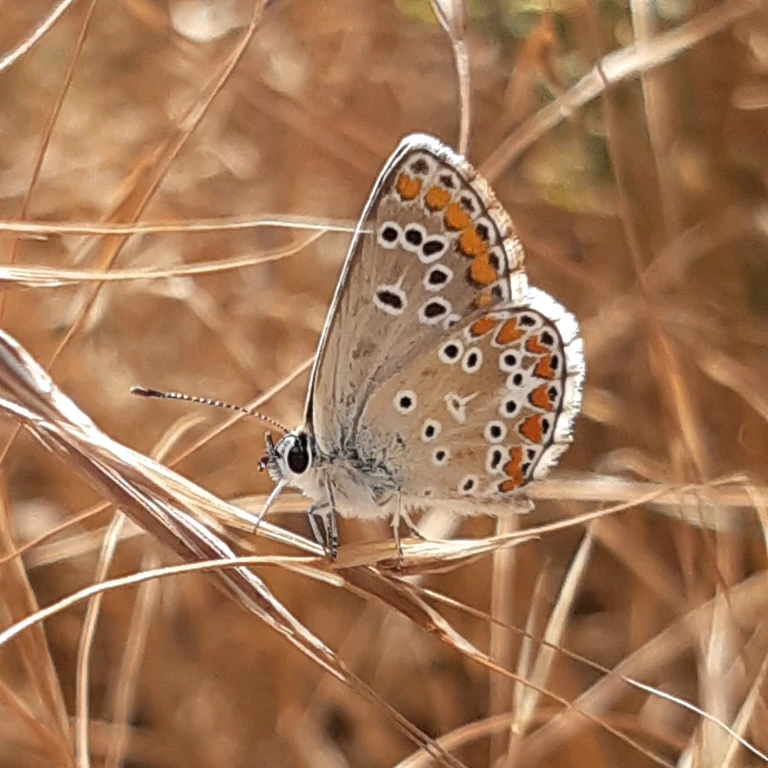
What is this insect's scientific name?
Aricia agestis/artaxerxes
